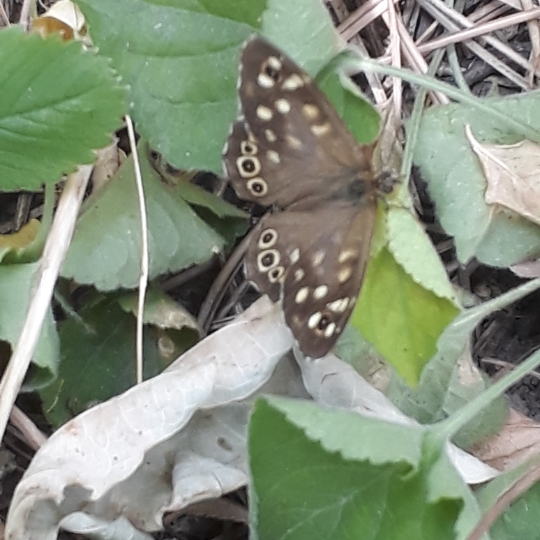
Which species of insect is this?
Pararge aegeria
